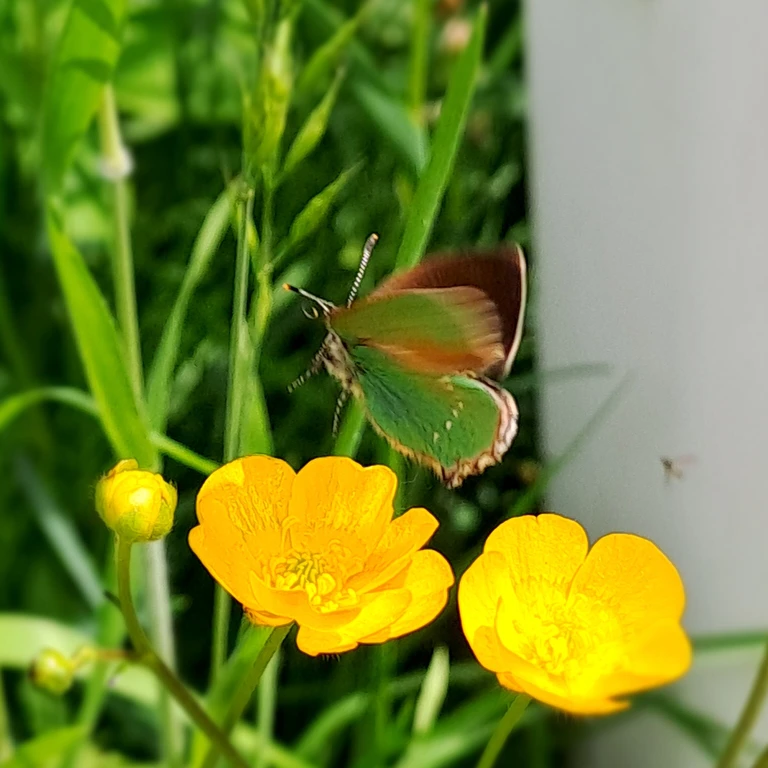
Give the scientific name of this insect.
Callophrys rubi
